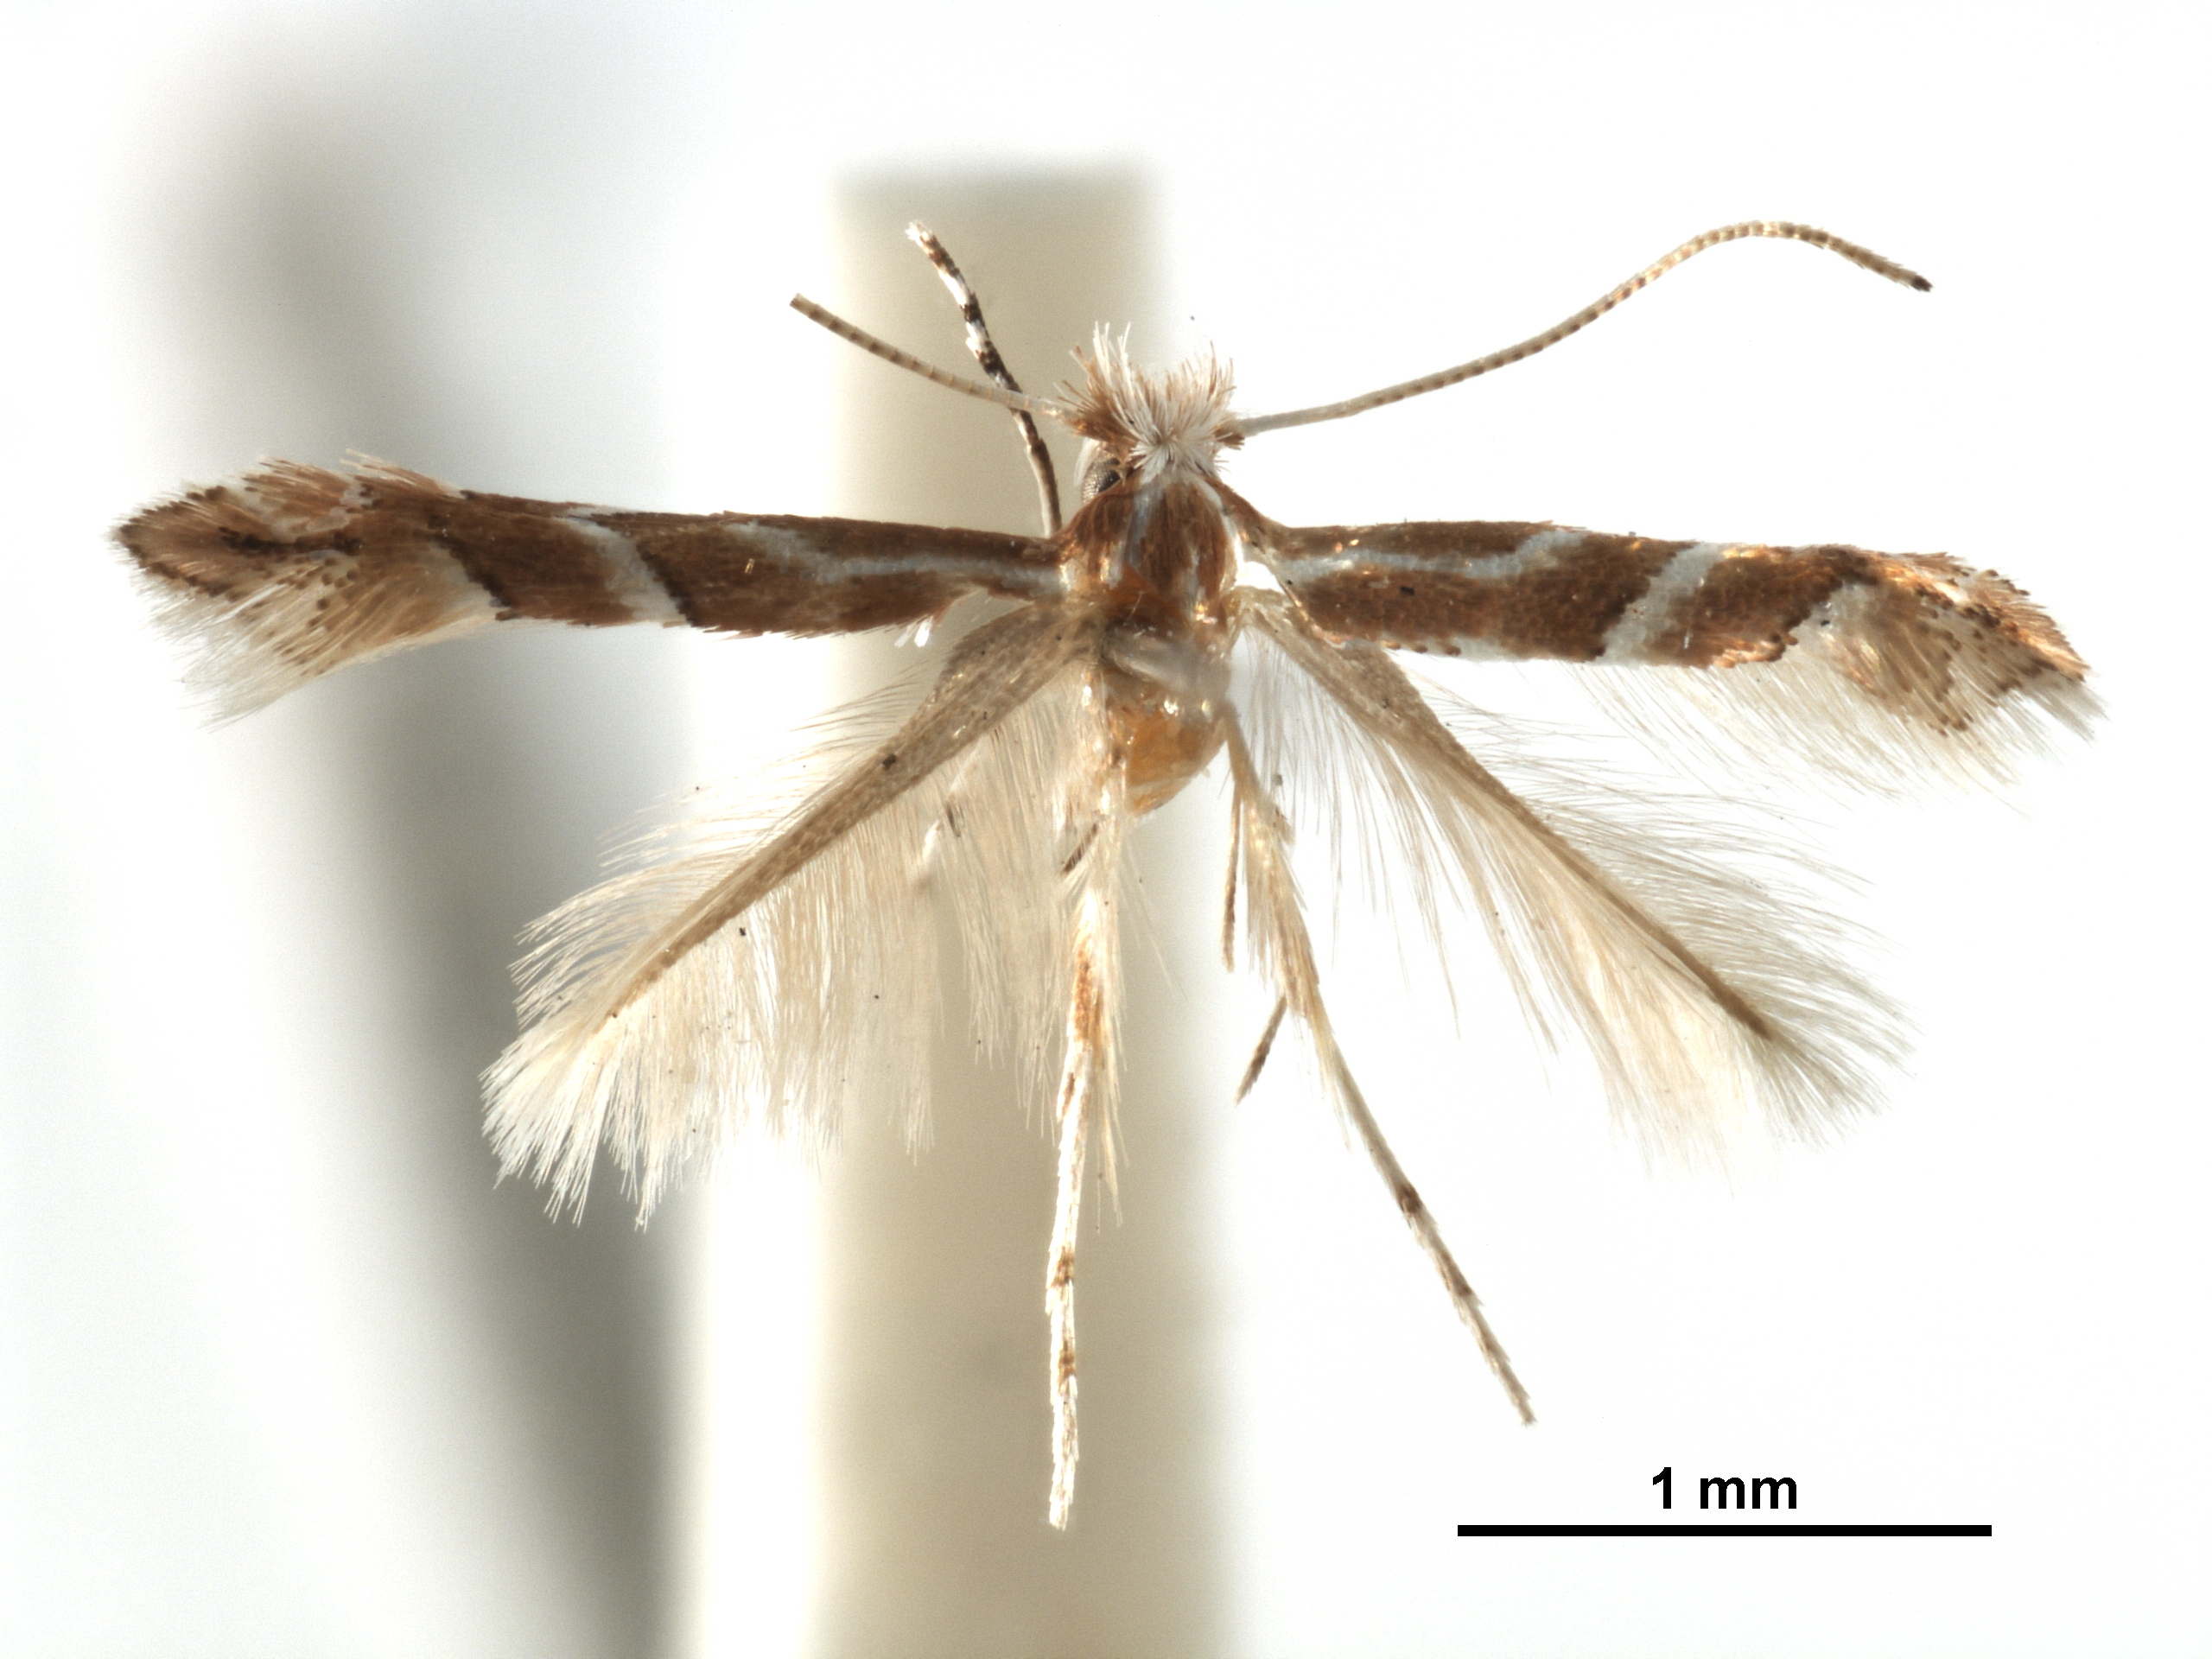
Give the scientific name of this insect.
Phyllonorycter lyoniae
